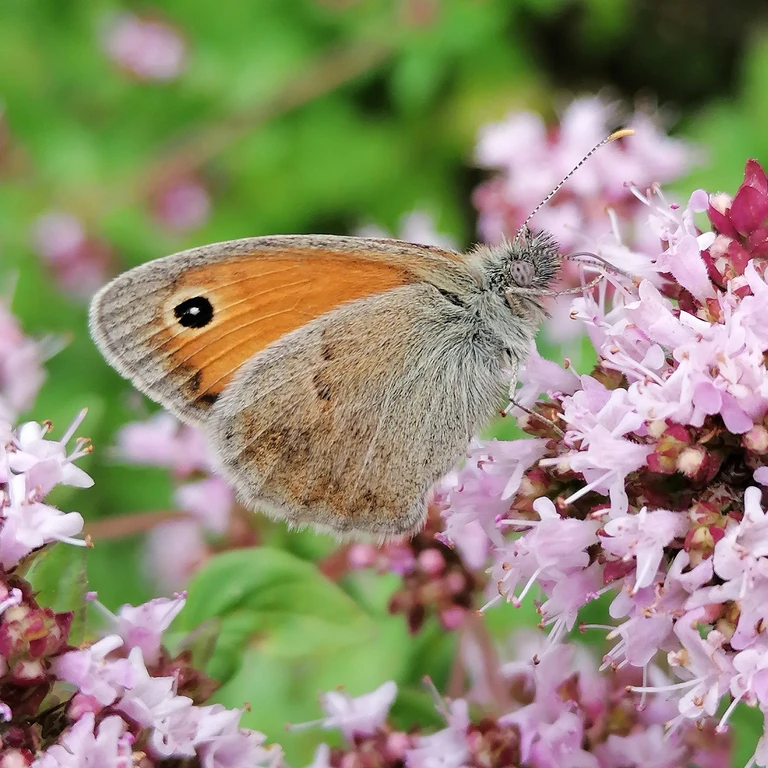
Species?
Coenonympha pamphilus
